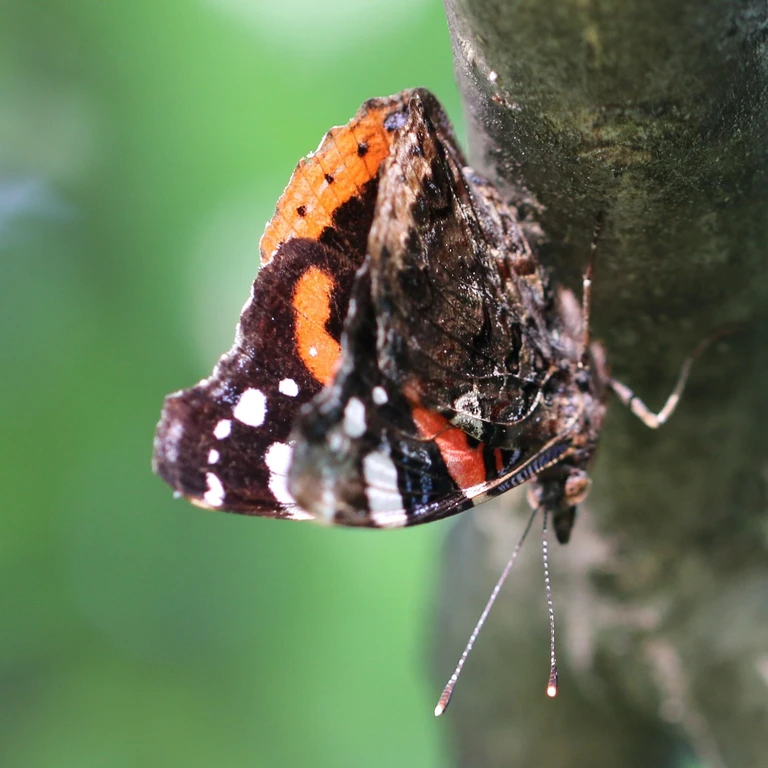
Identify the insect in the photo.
Vanessa atalanta
